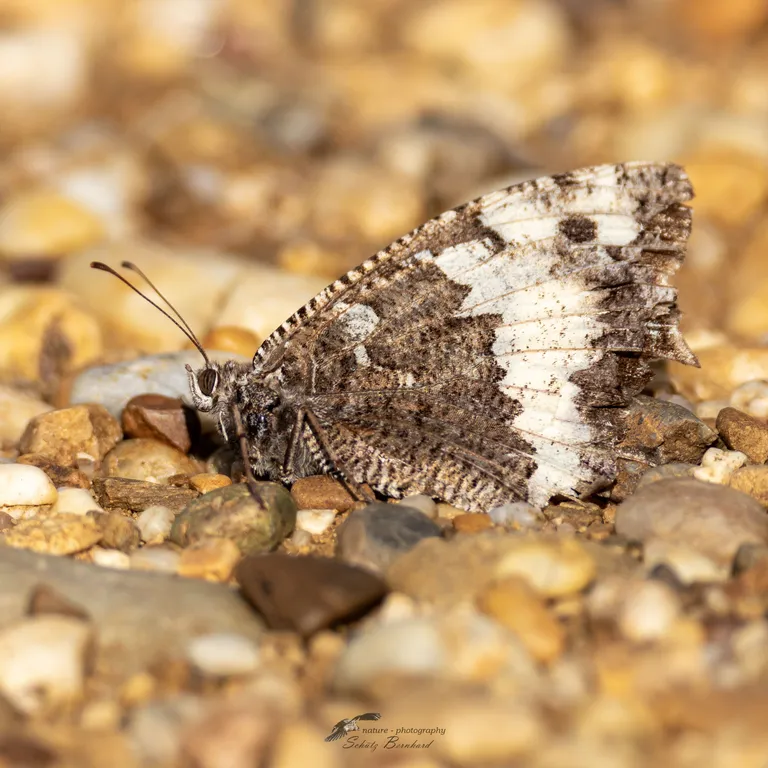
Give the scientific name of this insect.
Brintesia circe
